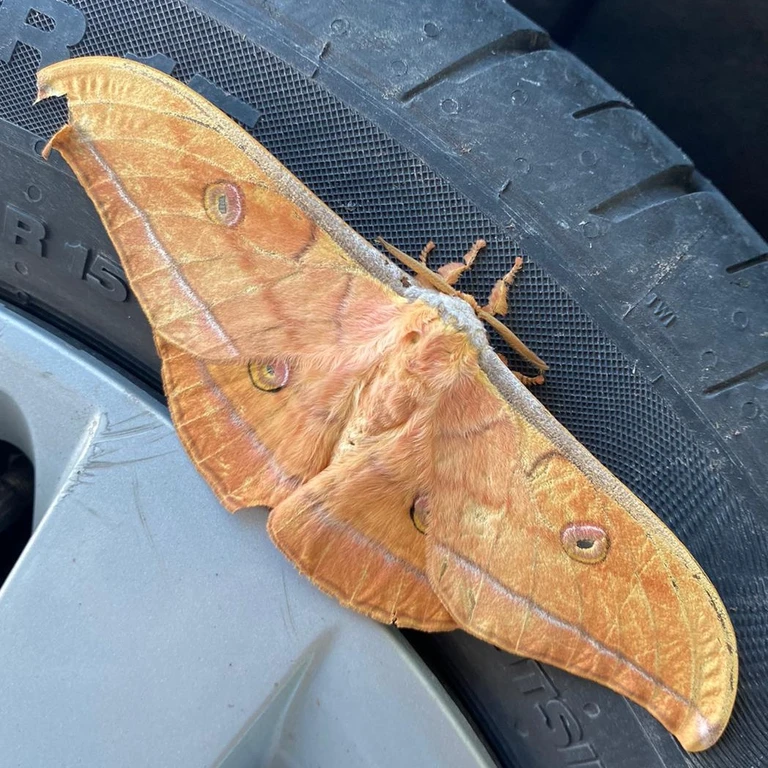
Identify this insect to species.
Antheraea yamamai
